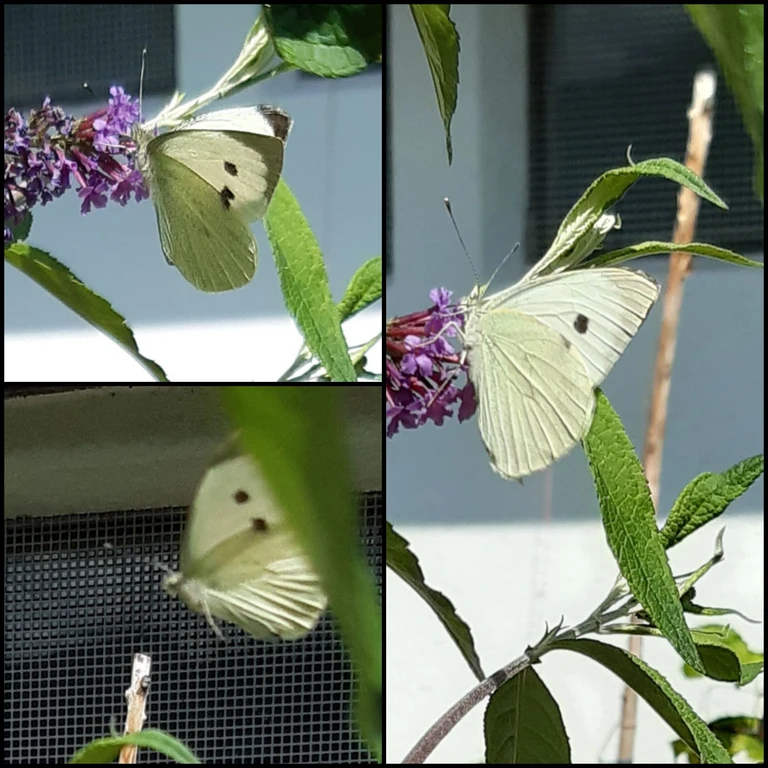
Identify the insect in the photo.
Pieris brassicae
